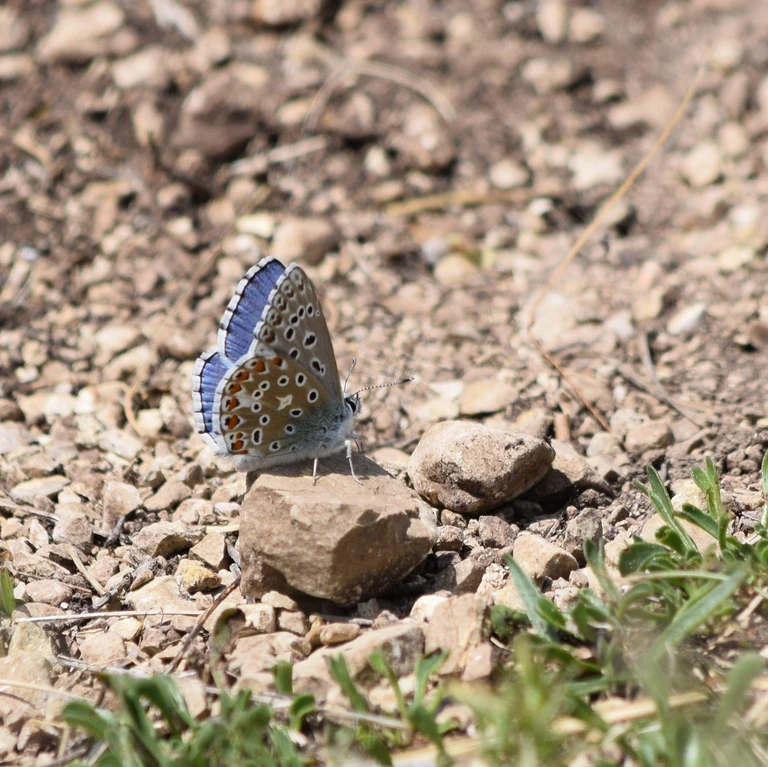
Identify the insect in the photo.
Lysandra bellargus
